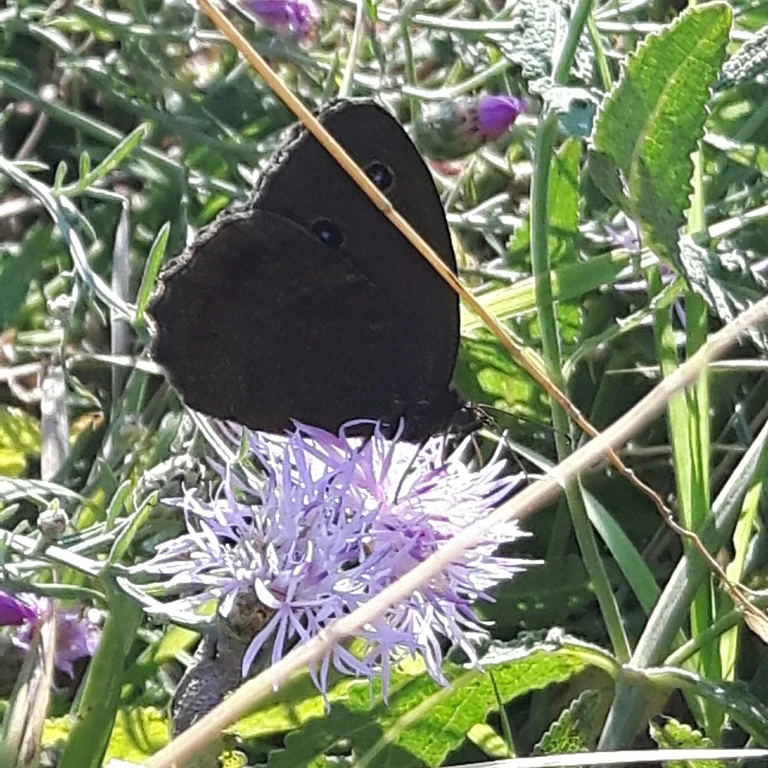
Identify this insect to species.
Minois dryas
